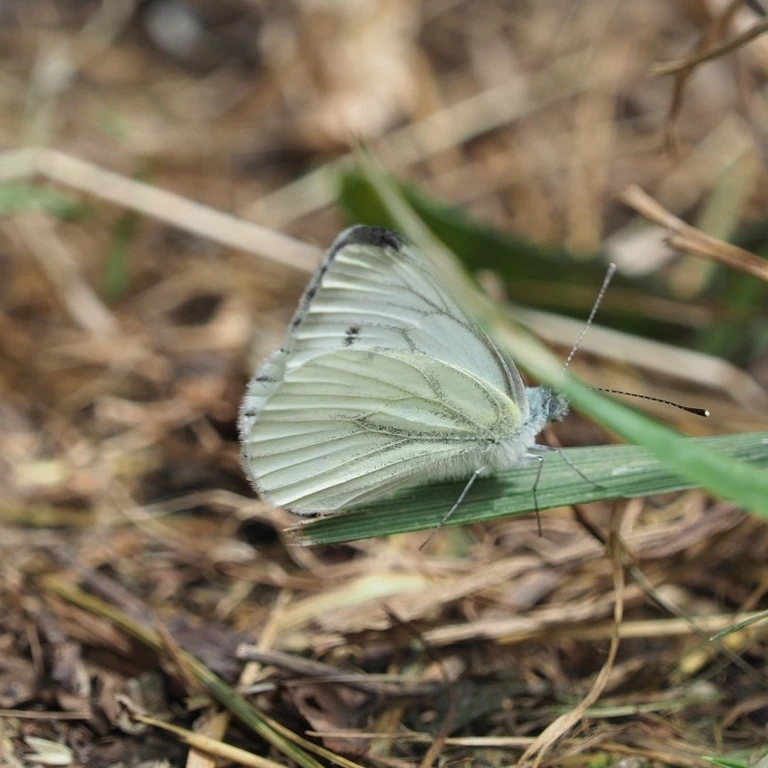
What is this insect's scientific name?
Pieris napi
